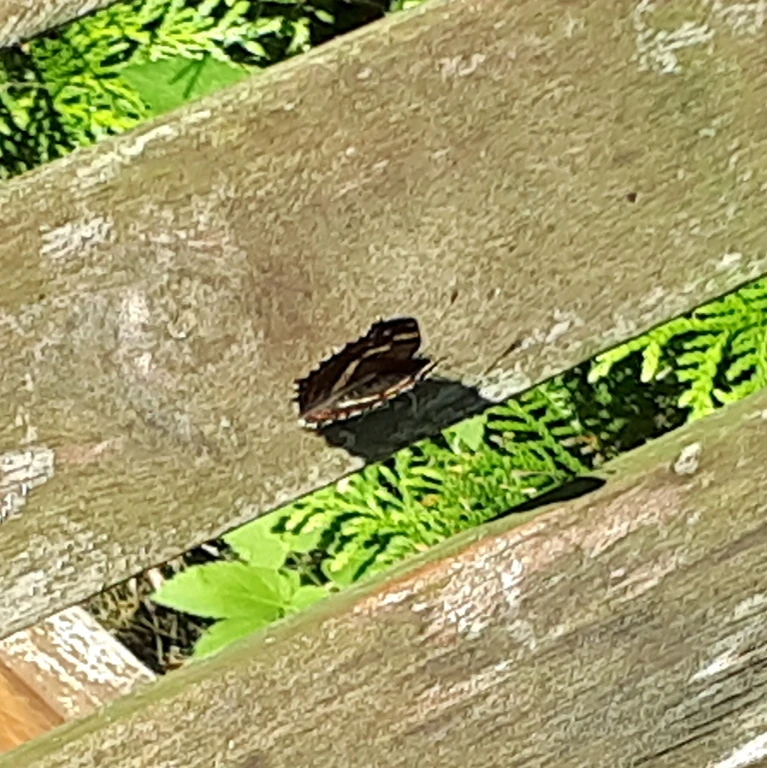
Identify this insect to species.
Araschnia levana
